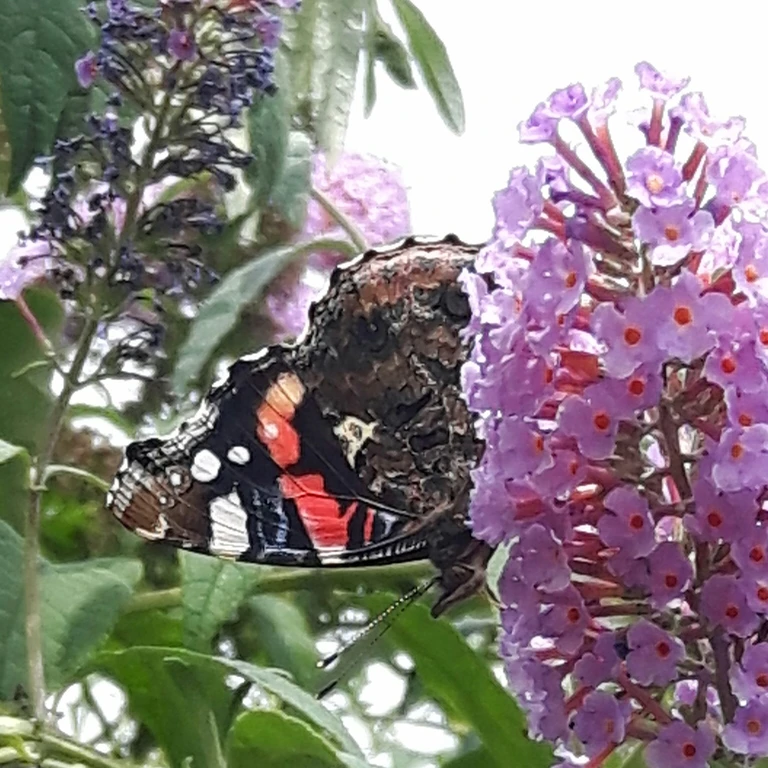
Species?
Vanessa atalanta
